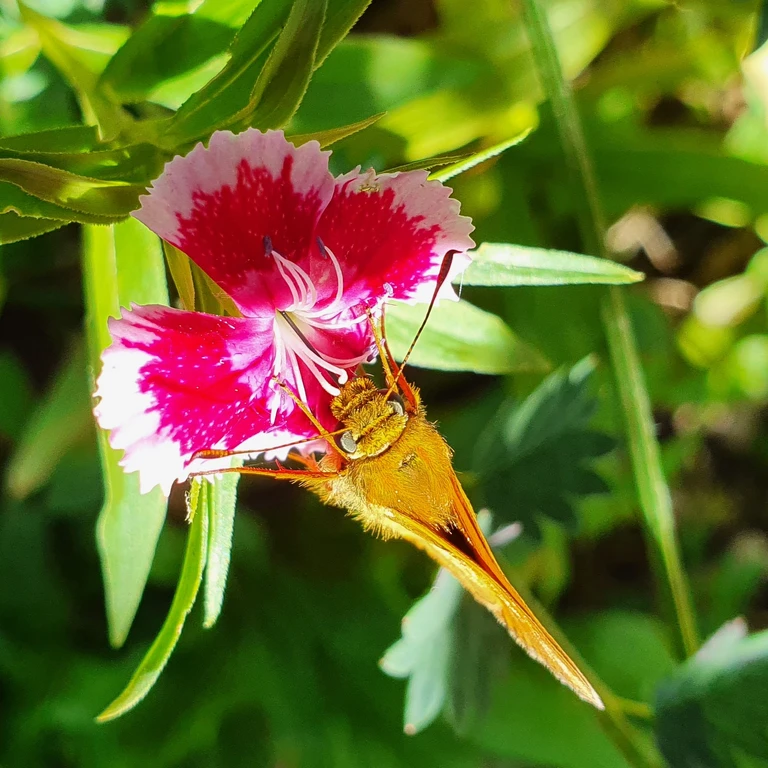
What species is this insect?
Ochlodes sylvanus (also Ochlodes venata)
